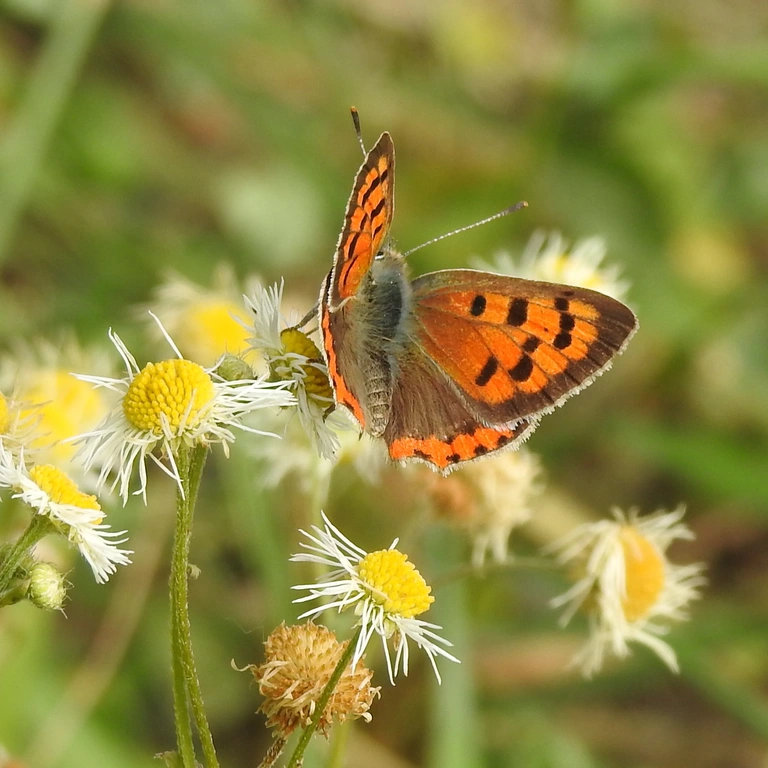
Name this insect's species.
Lycaena phlaeas
